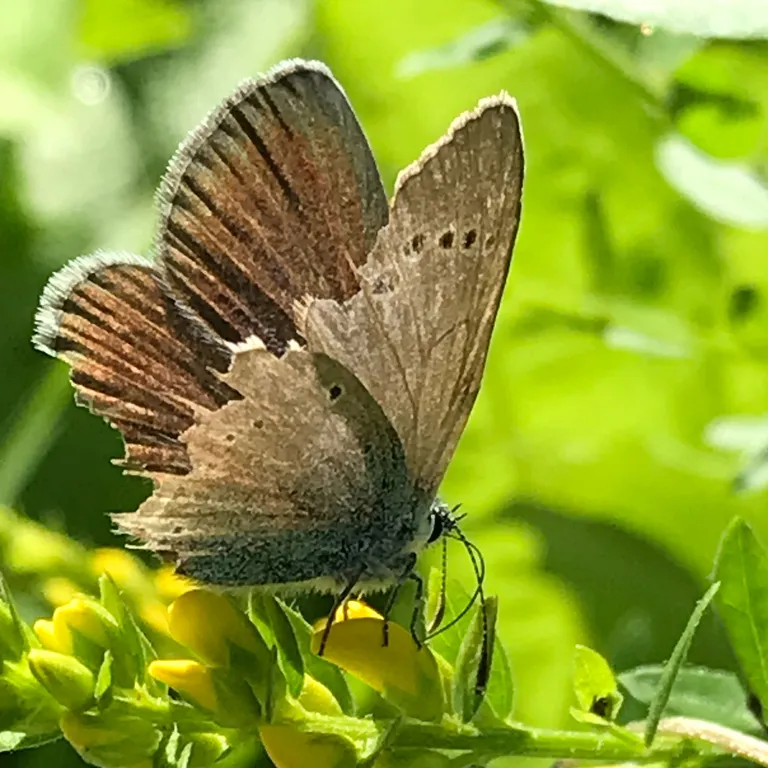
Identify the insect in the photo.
Glaucopsyche alexis
